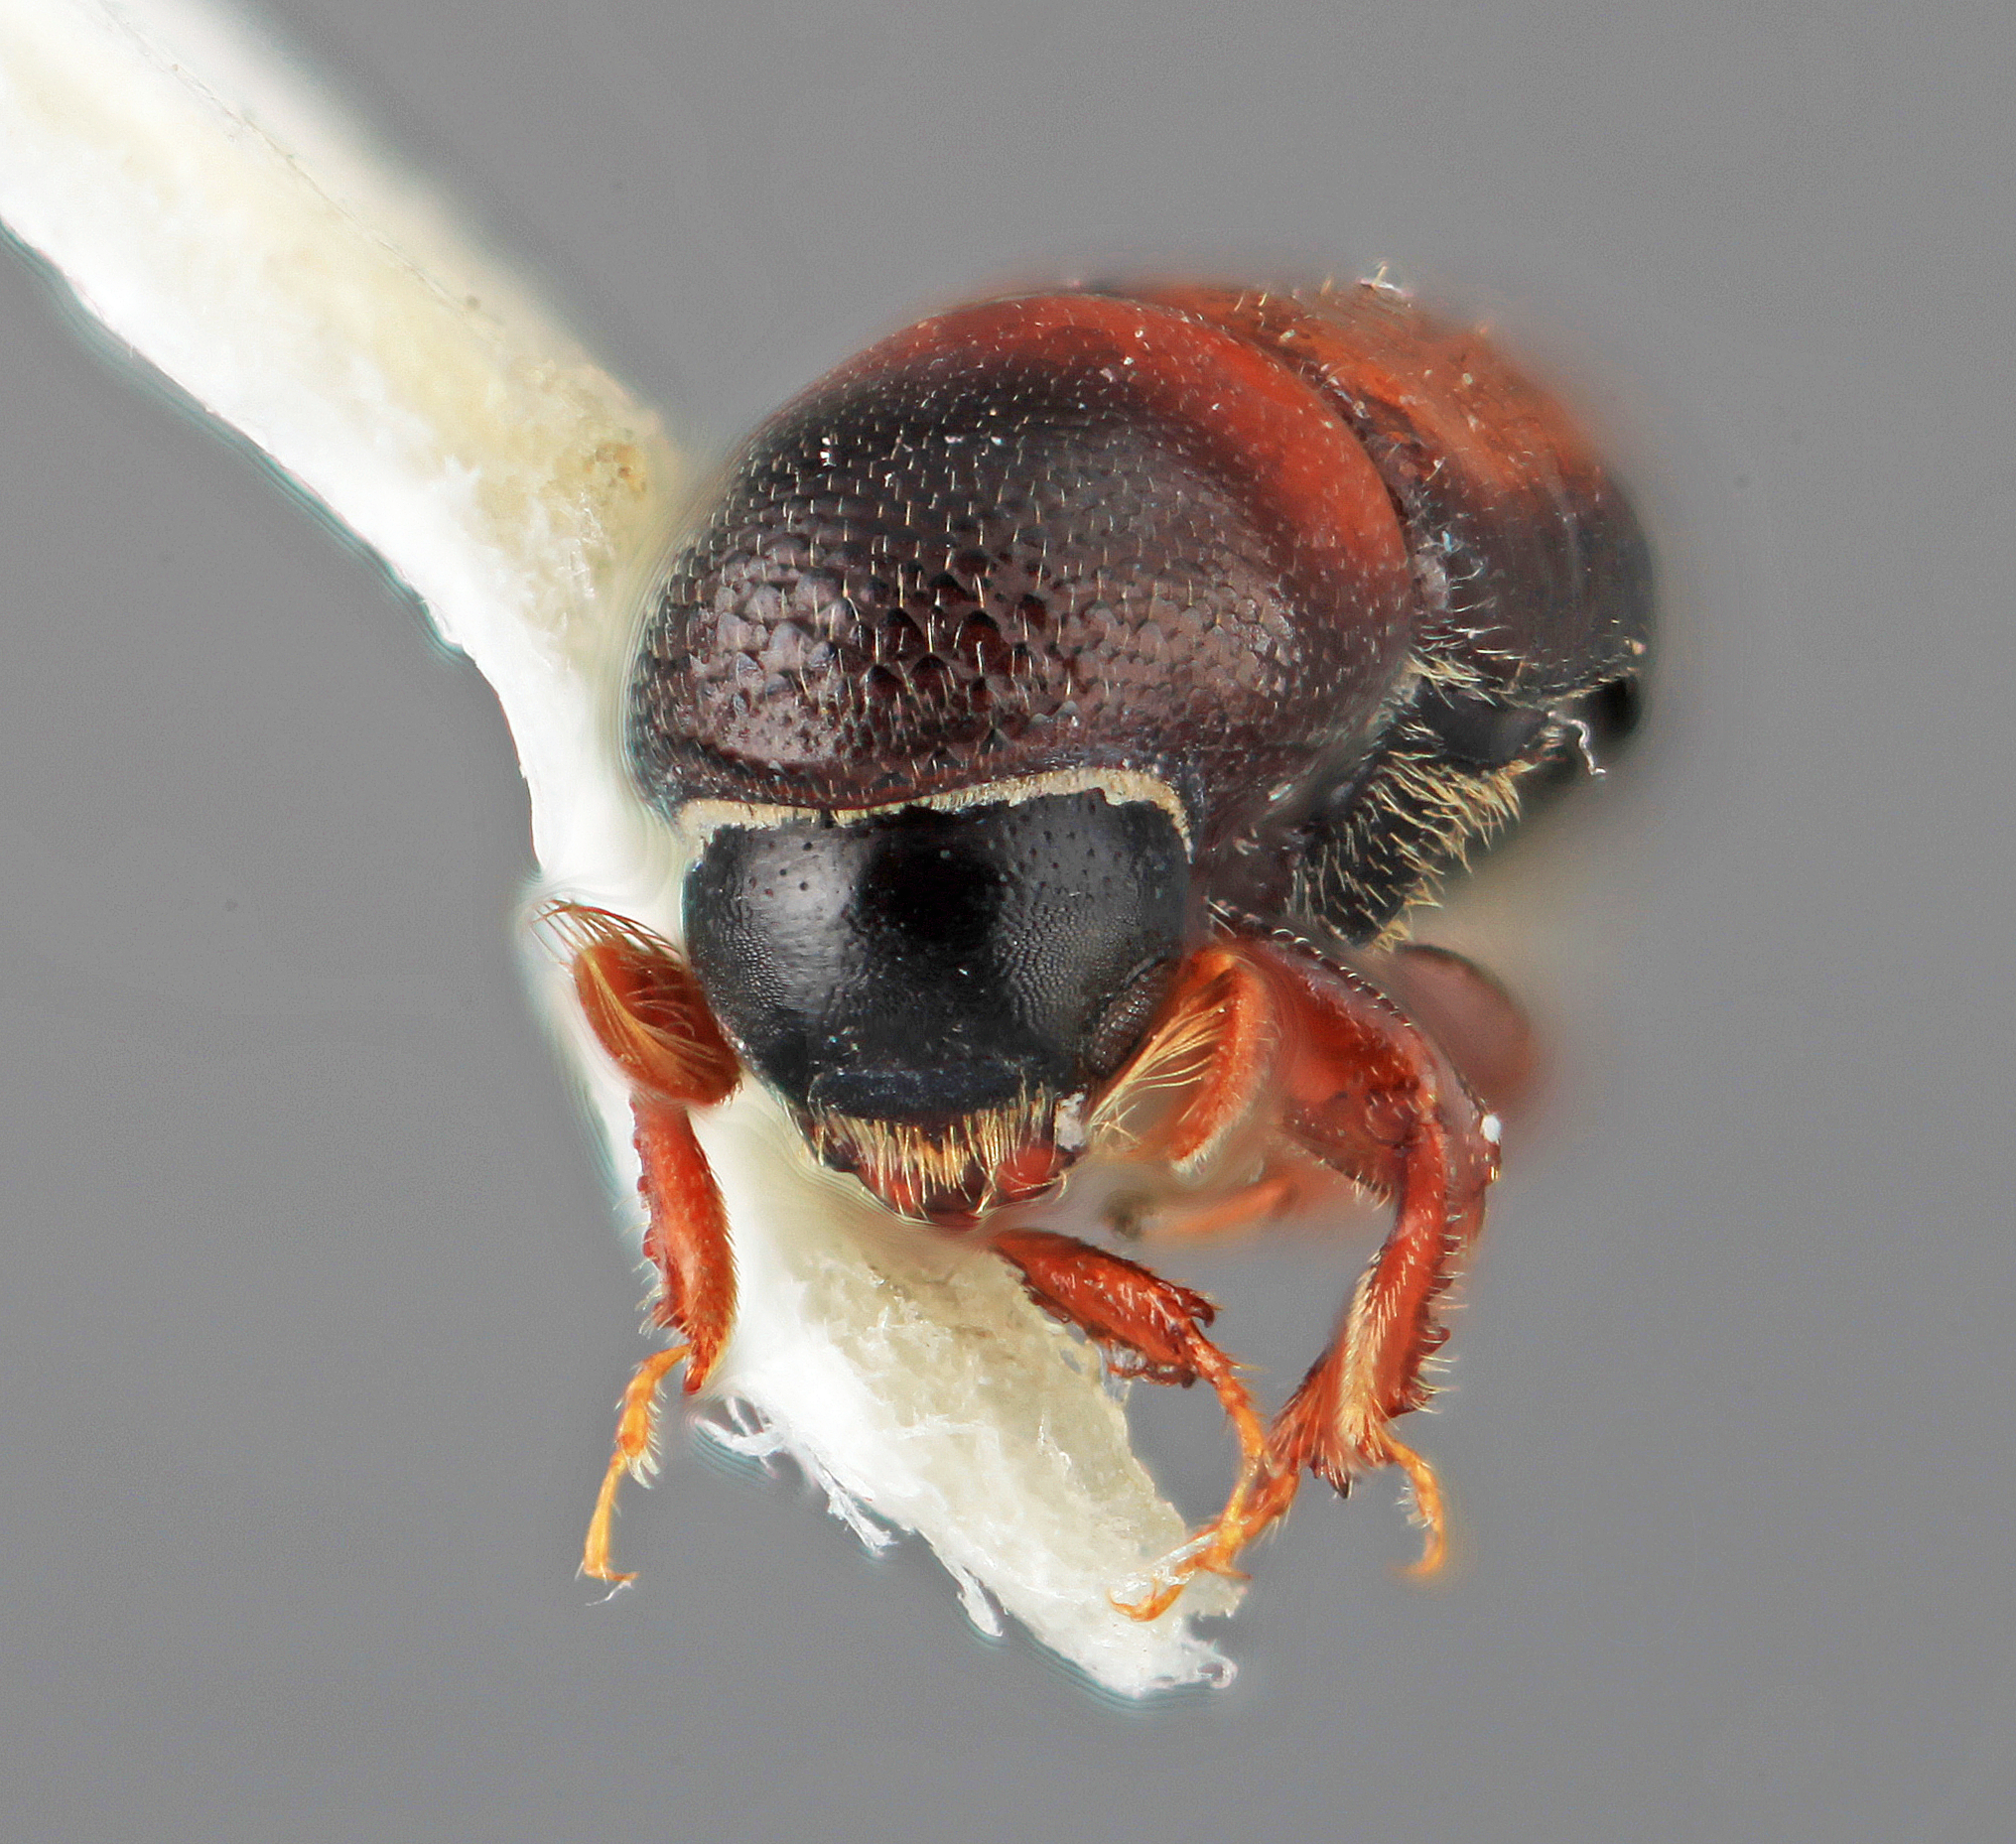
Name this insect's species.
Tricolus subrufus
